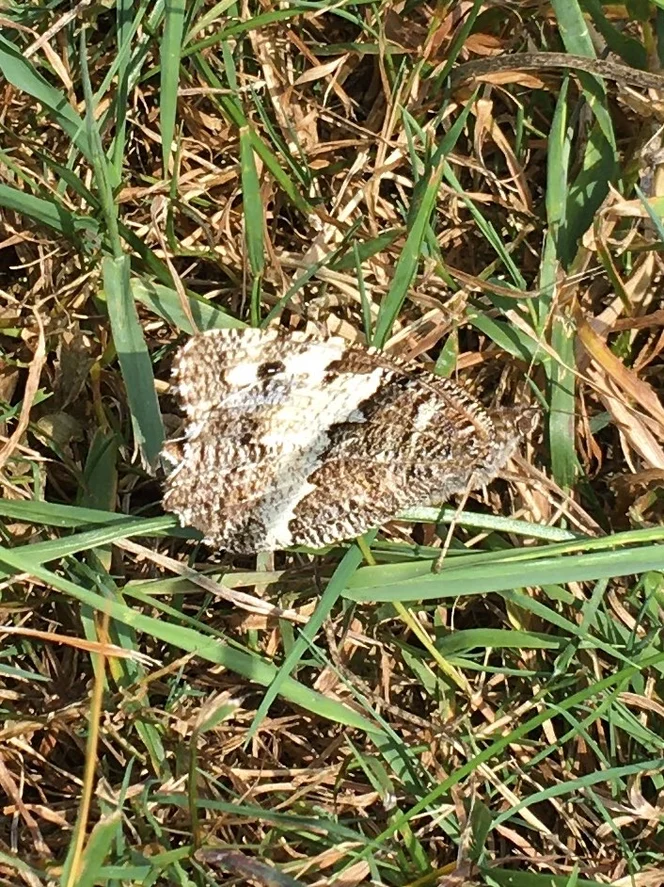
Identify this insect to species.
Brintesia circe
